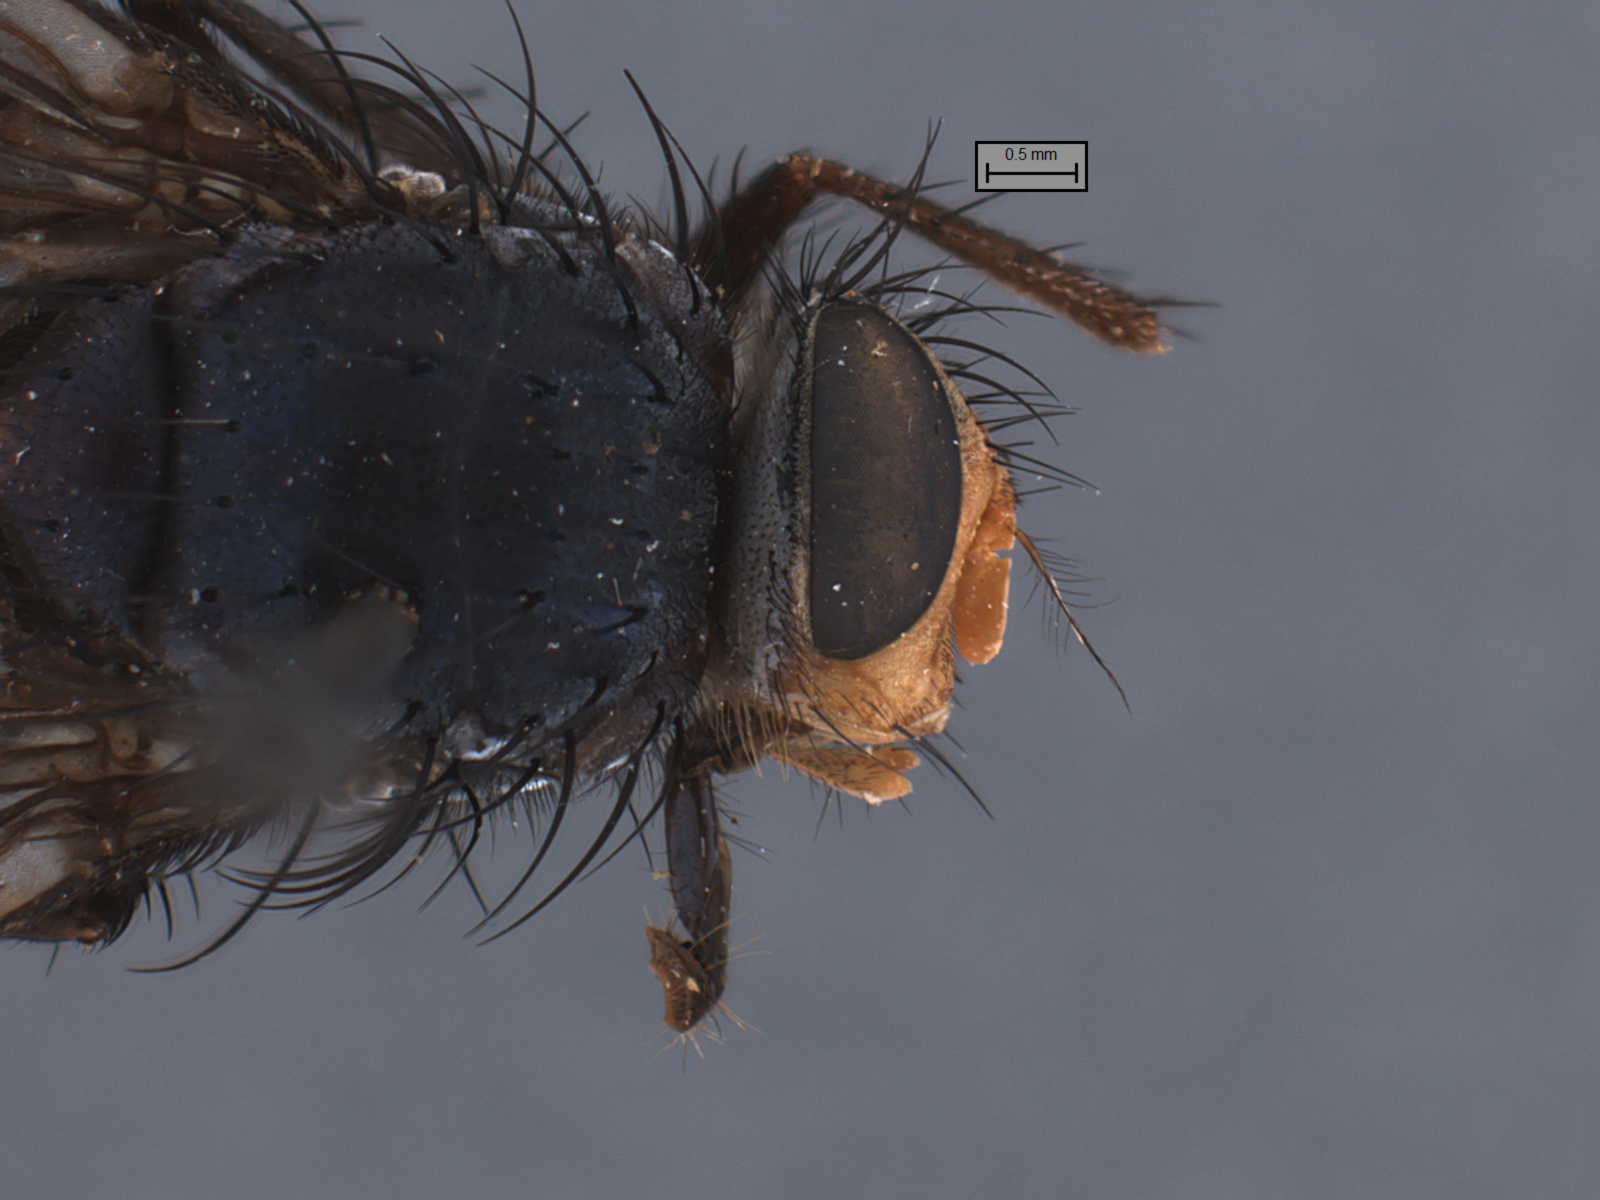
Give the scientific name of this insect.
Henriquella spicata
